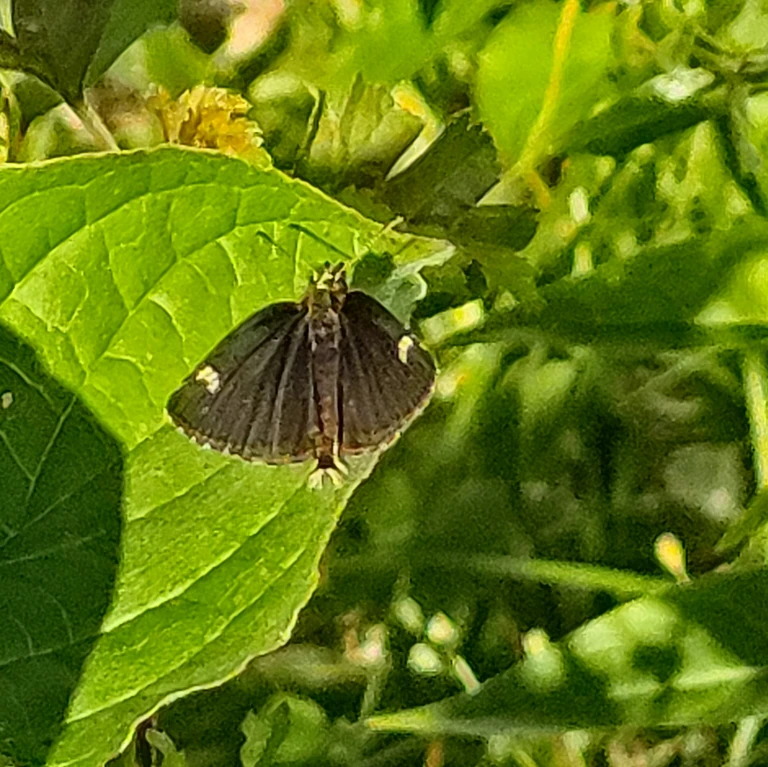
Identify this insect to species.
Heteropterus morpheus
